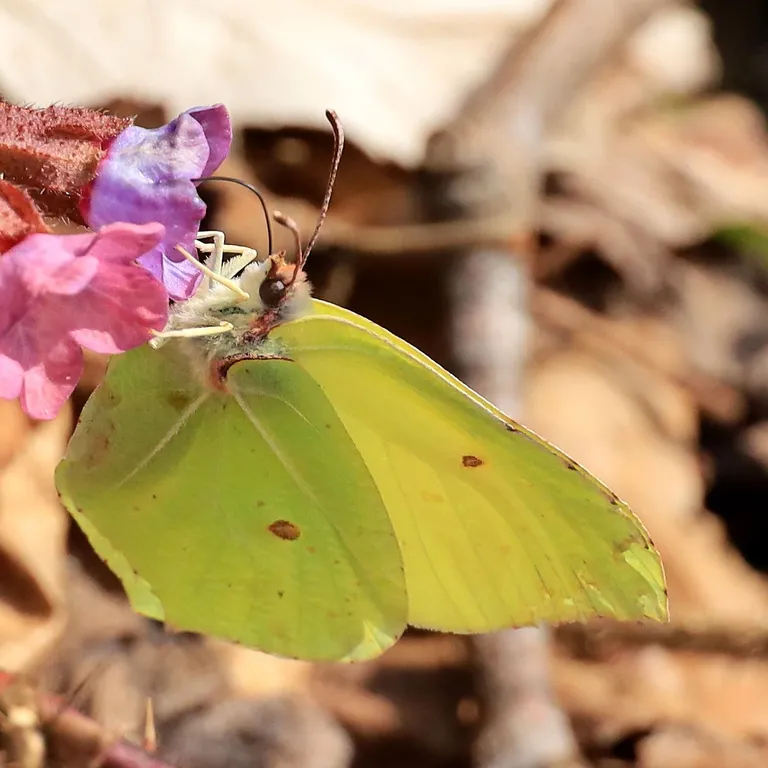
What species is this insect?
Gonepteryx rhamni
